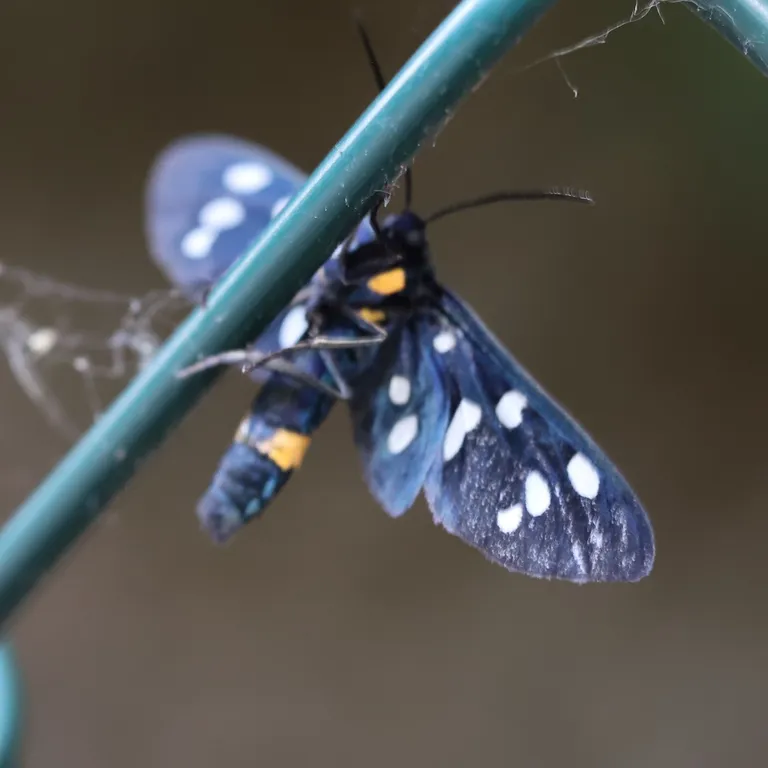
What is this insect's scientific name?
Amata phegea
